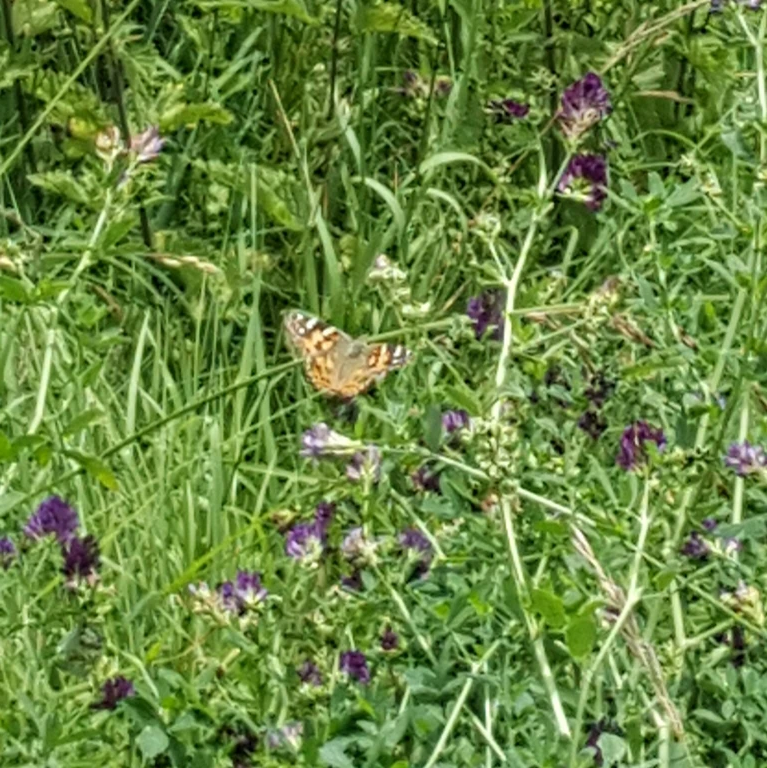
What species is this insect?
Vanessa cardui
